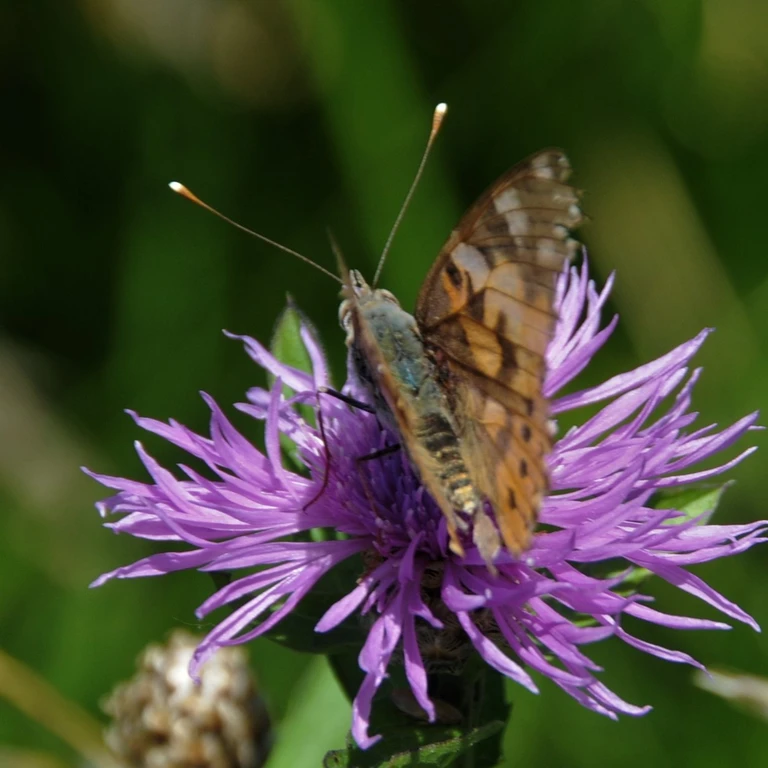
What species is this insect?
Vanessa cardui
